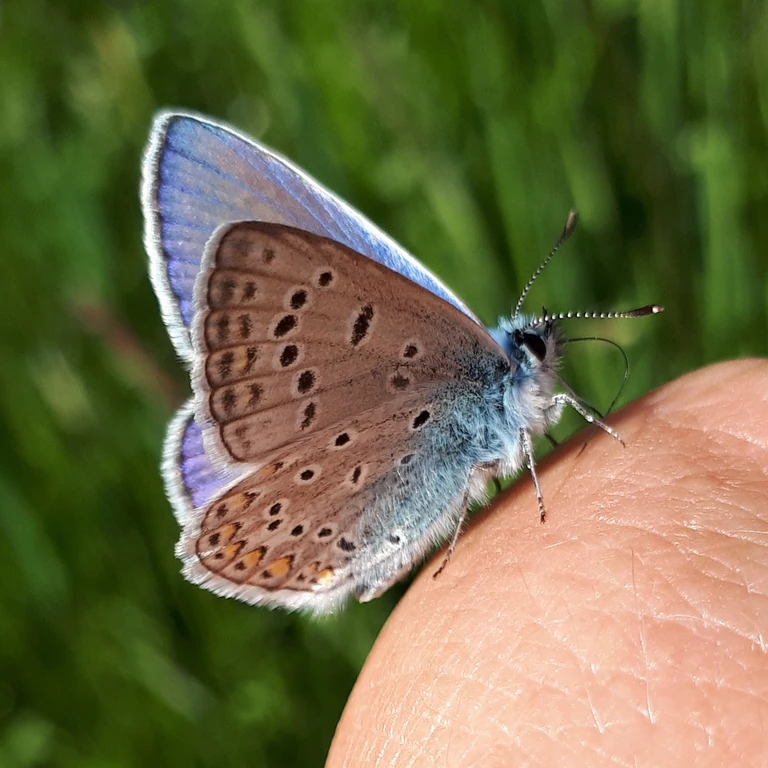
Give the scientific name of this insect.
Polyommatus icarus
